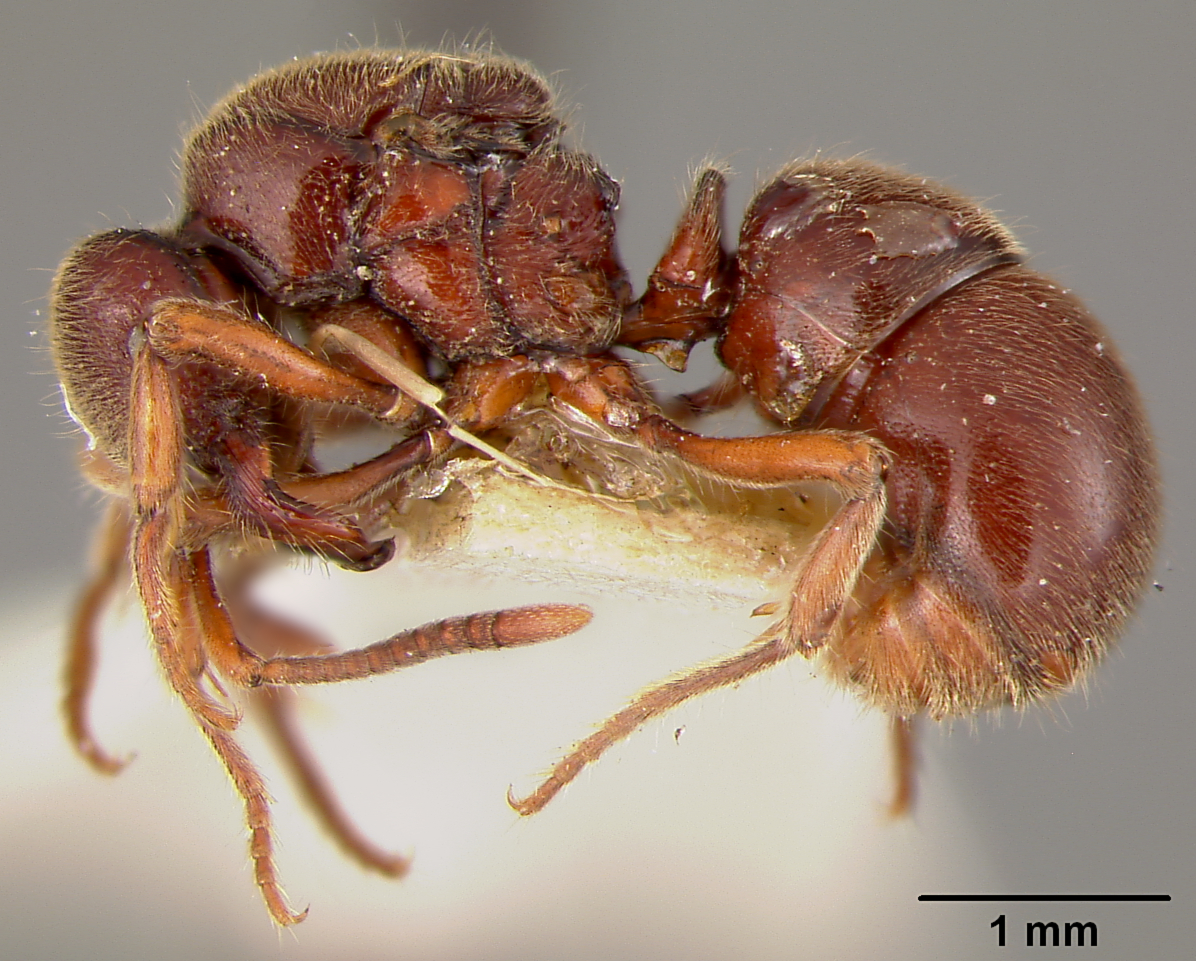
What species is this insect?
Proceratium relictum
